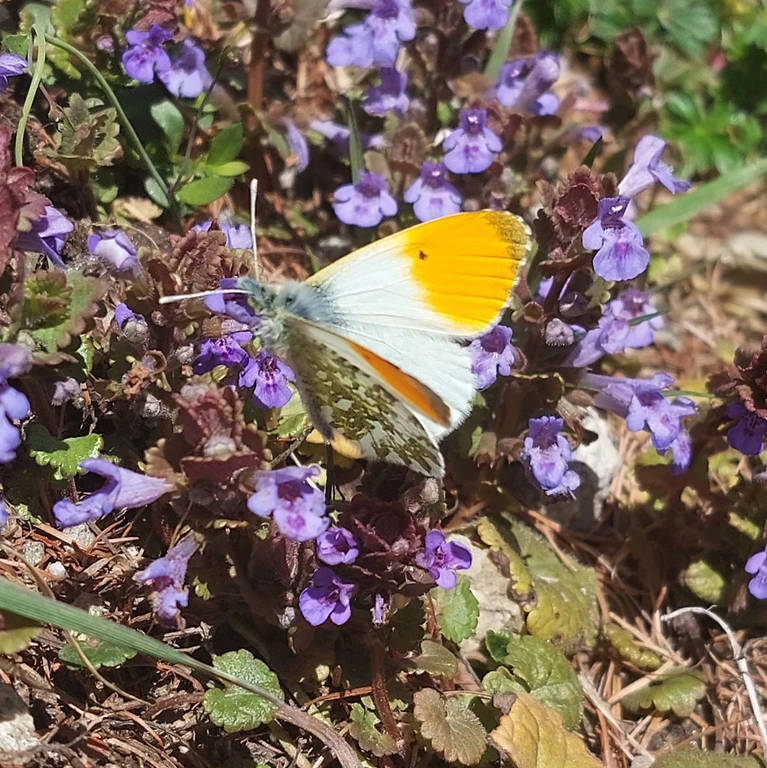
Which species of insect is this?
Anthocharis cardamines
